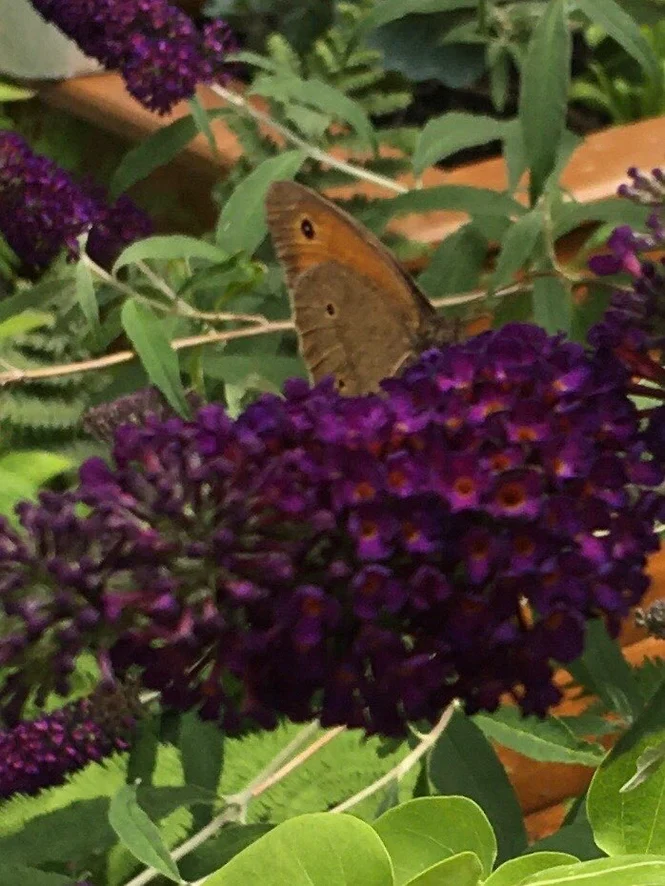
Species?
Maniola jurtina
